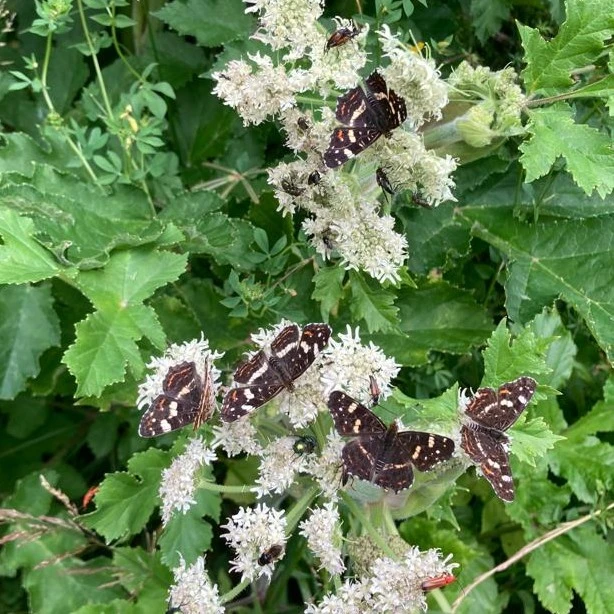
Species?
Araschnia levana
